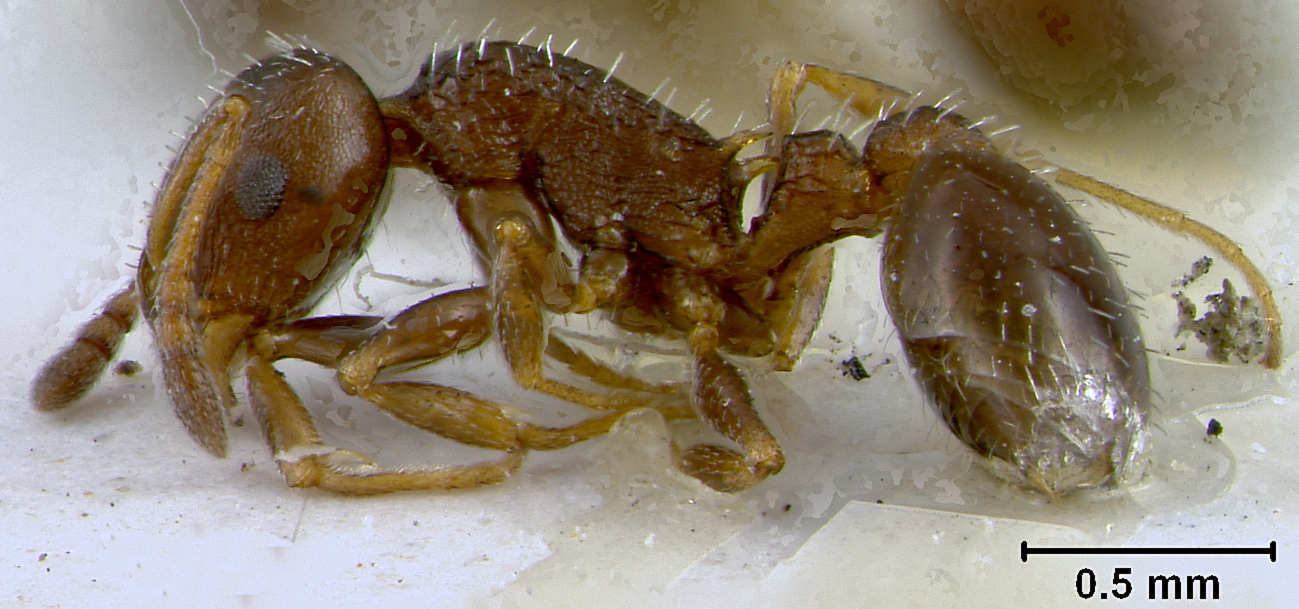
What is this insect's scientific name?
Leptothorax texanus
